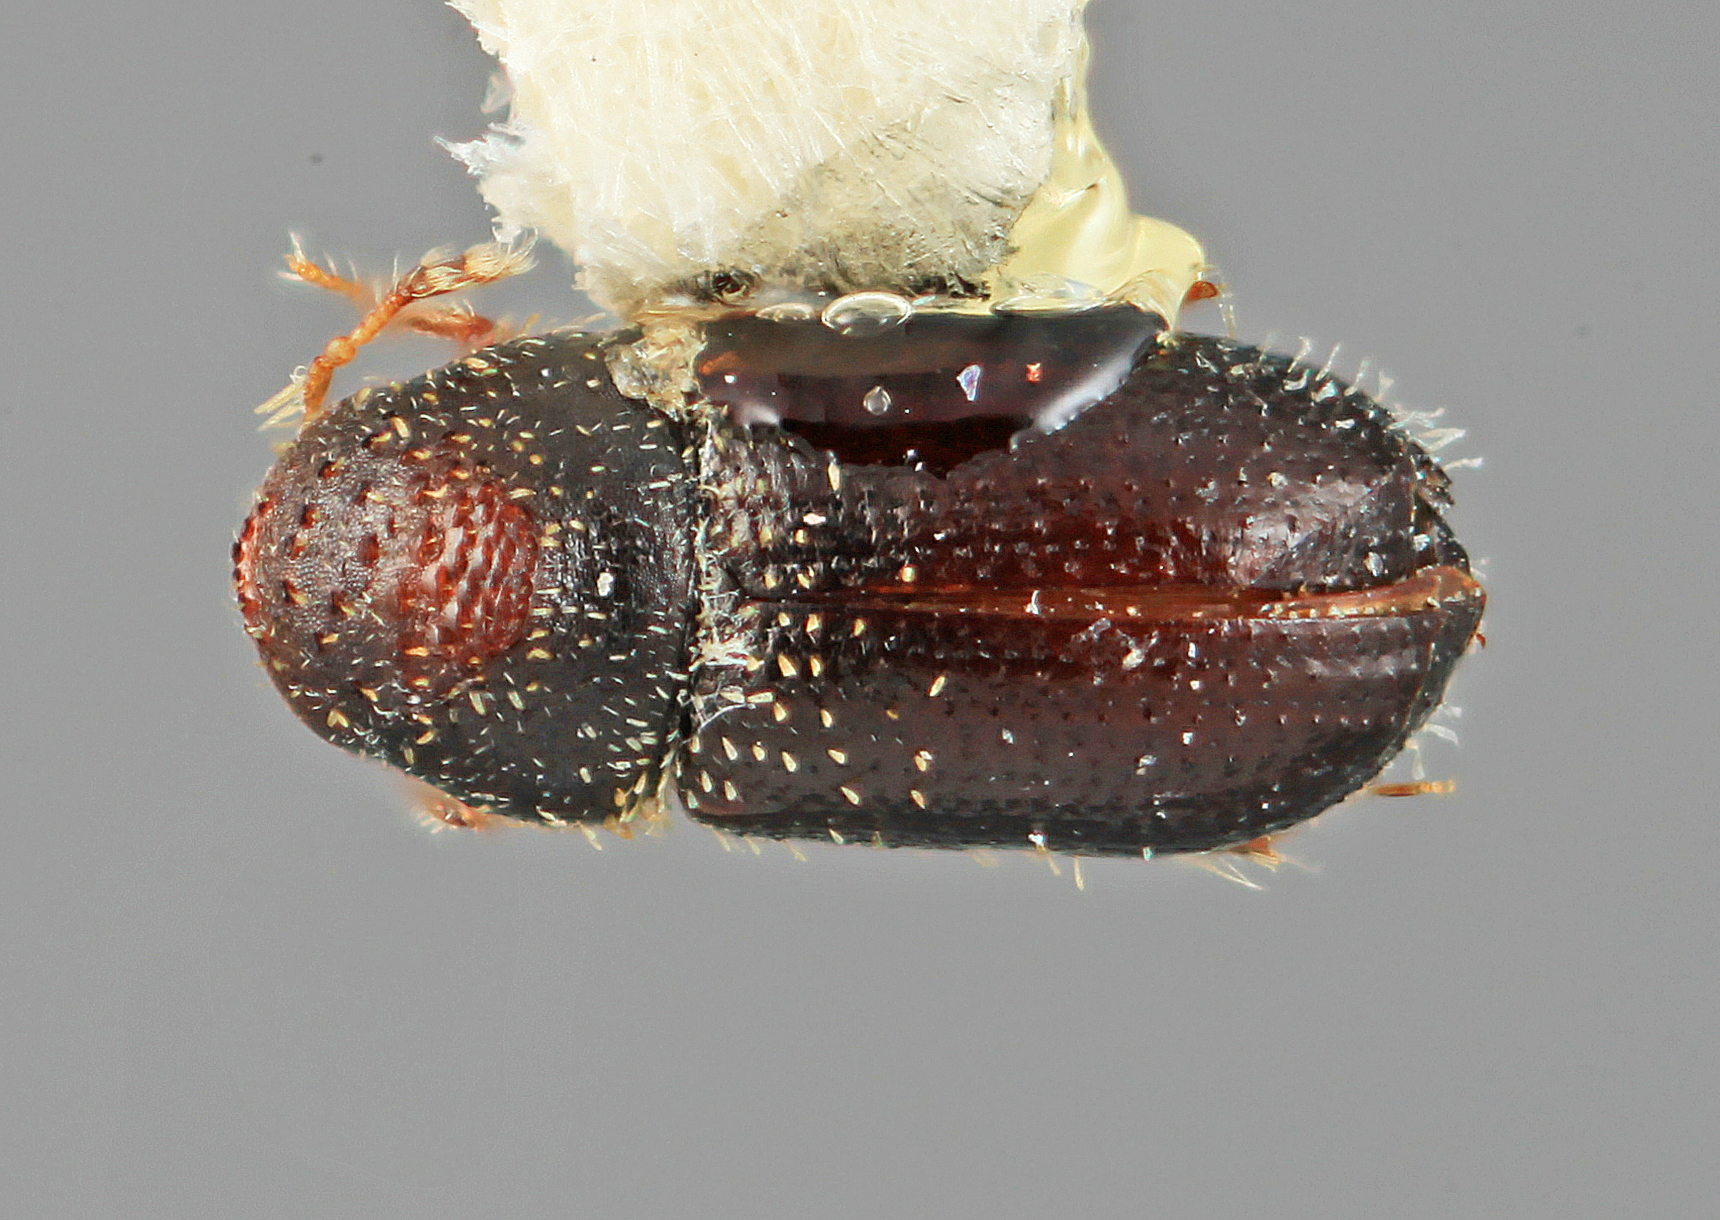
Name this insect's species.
Pseudothysanoes fimbriatus
